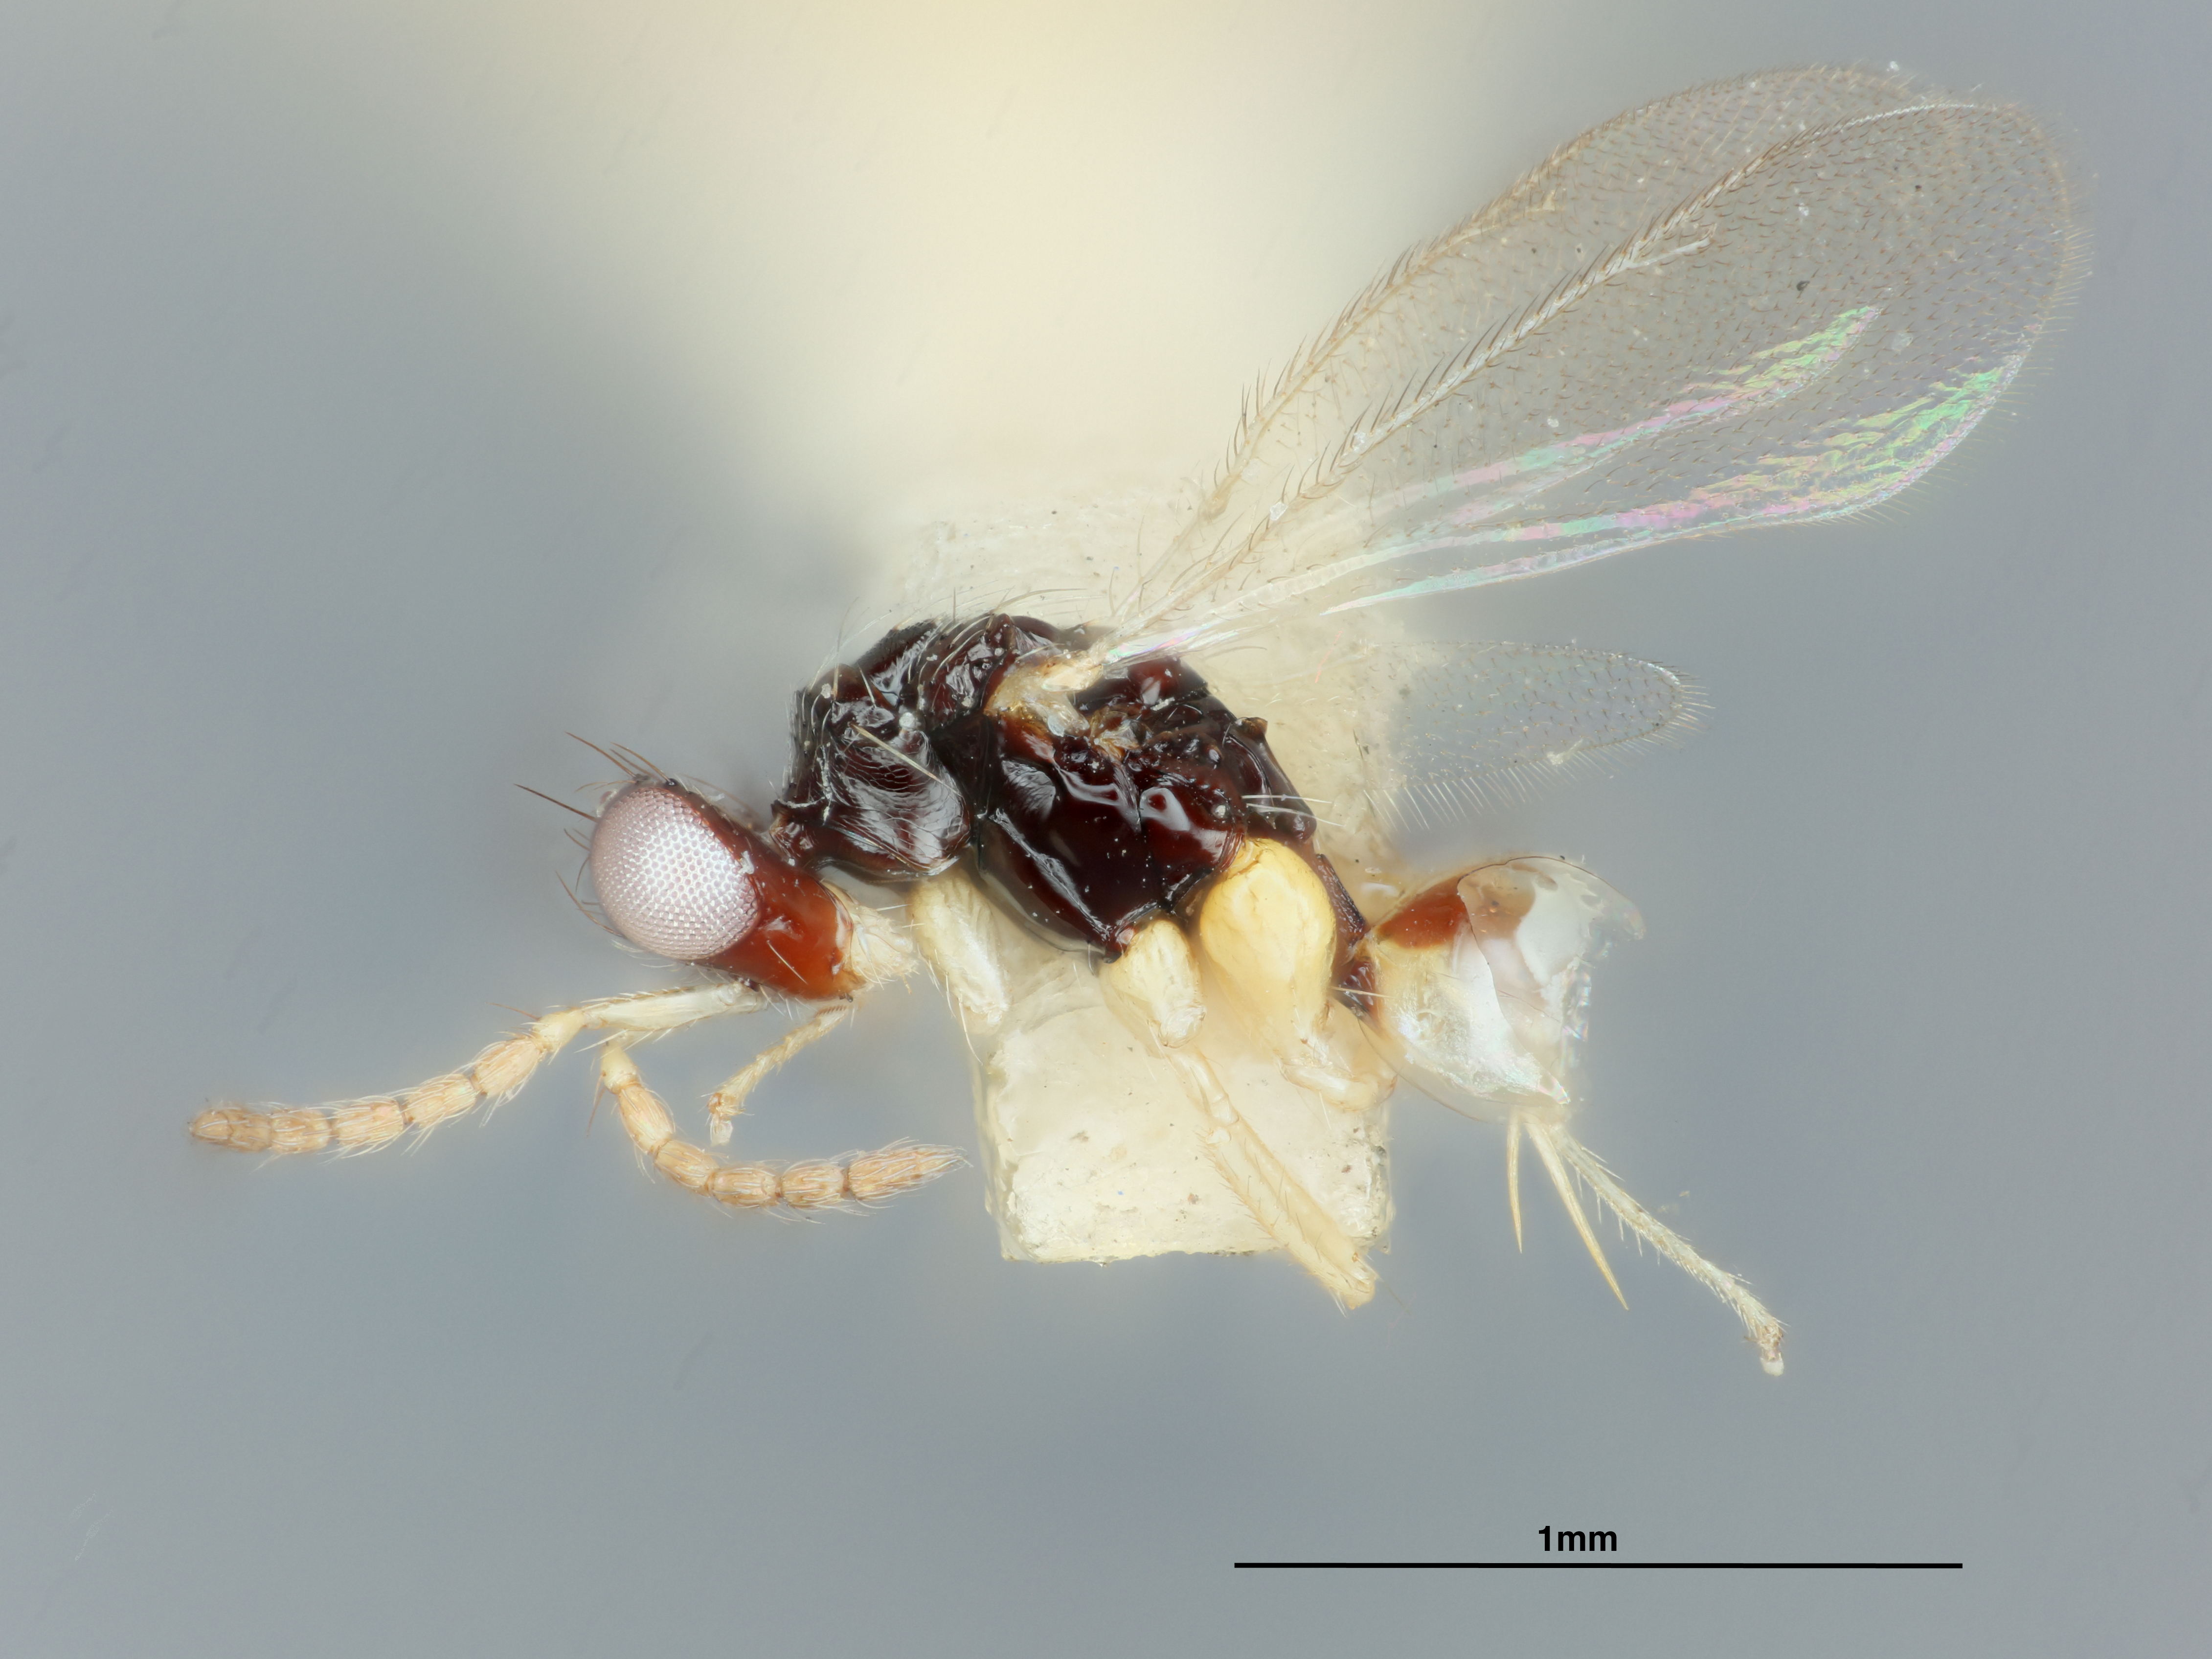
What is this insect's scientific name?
Euplectrus manilae
